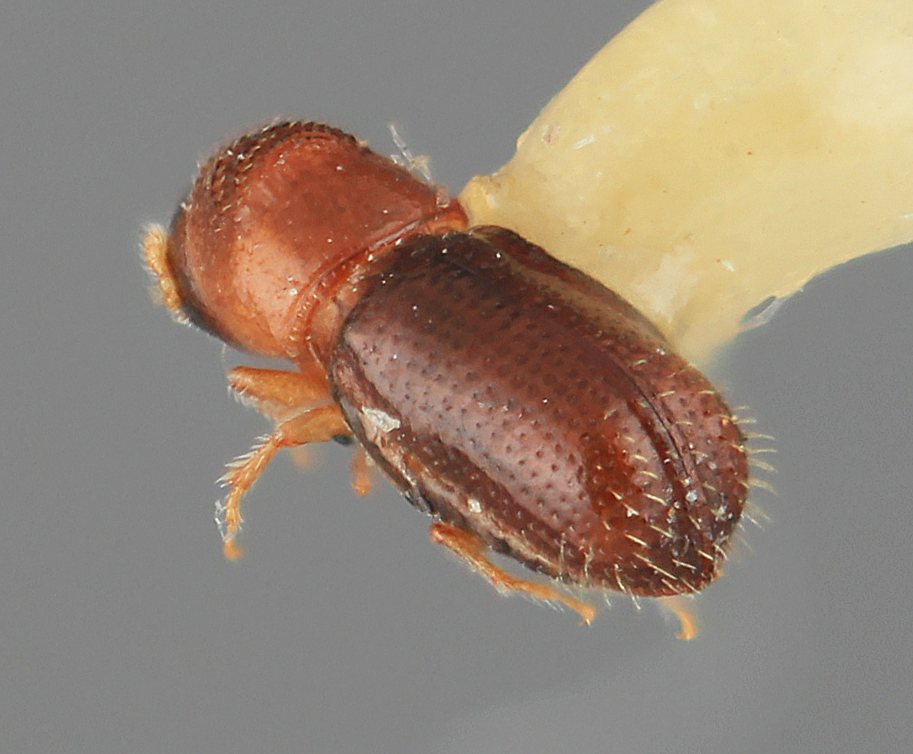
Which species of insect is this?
Pityophthorus atomus
